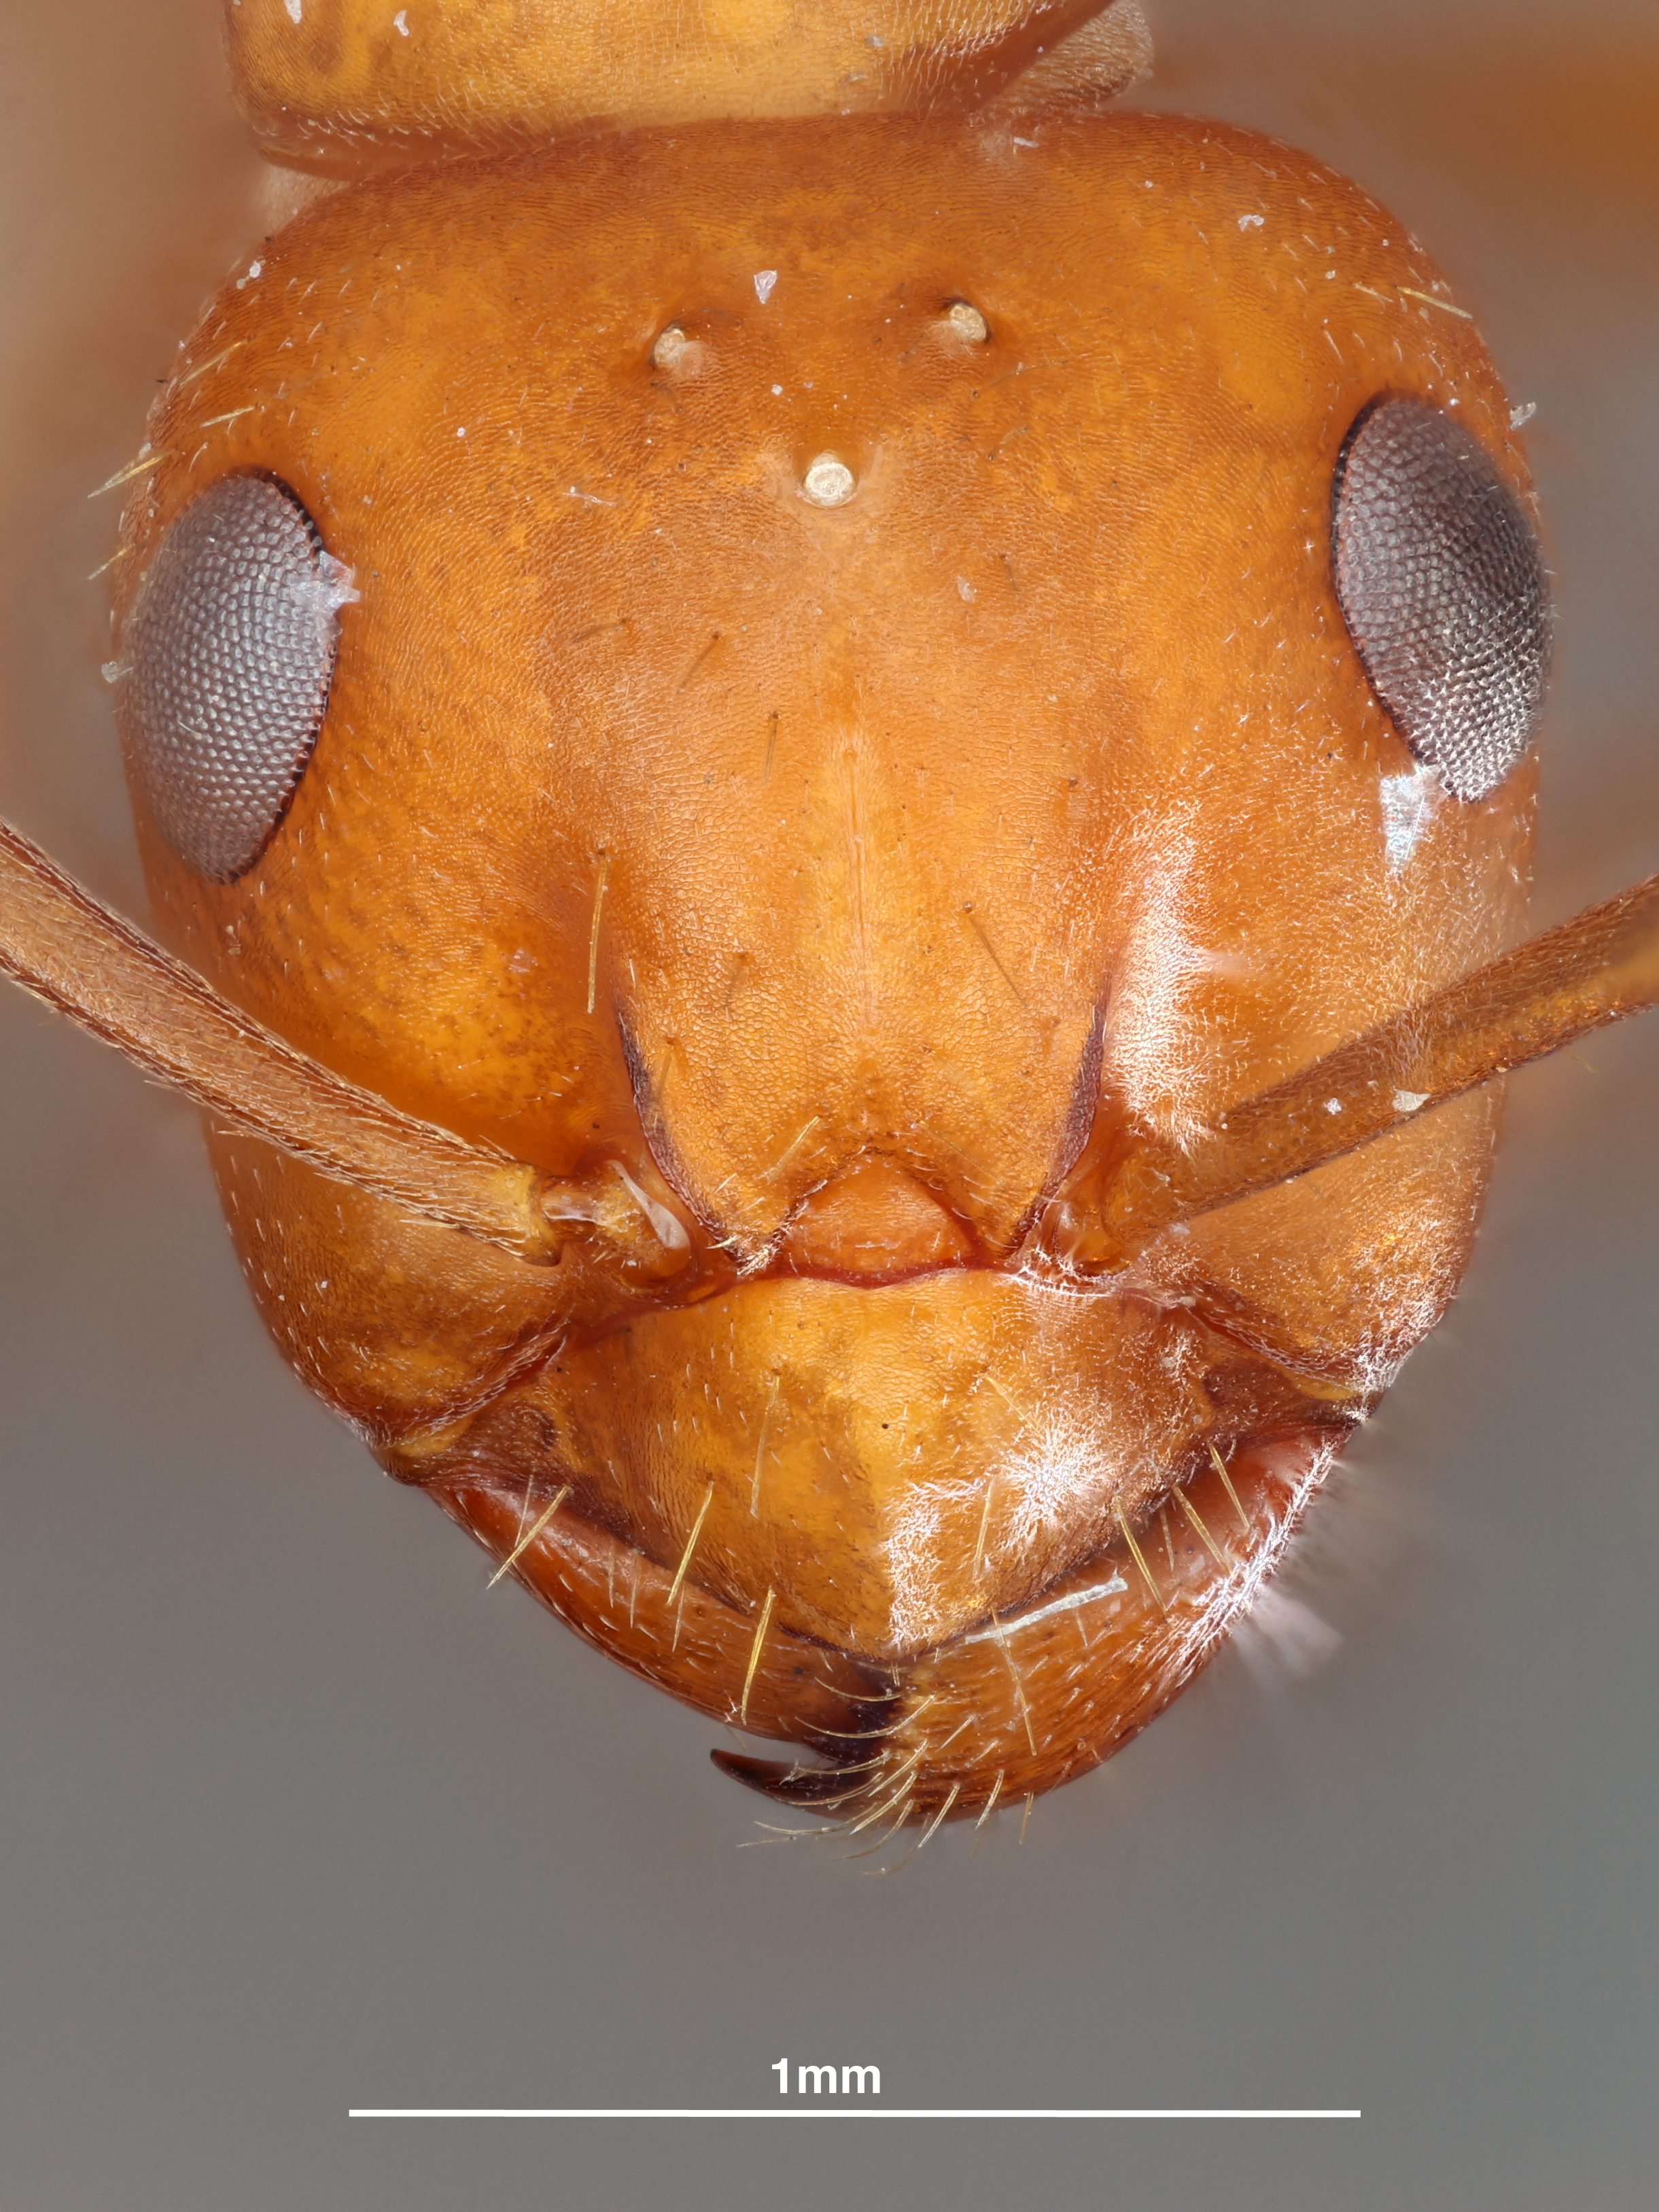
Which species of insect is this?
Formica nepticula
